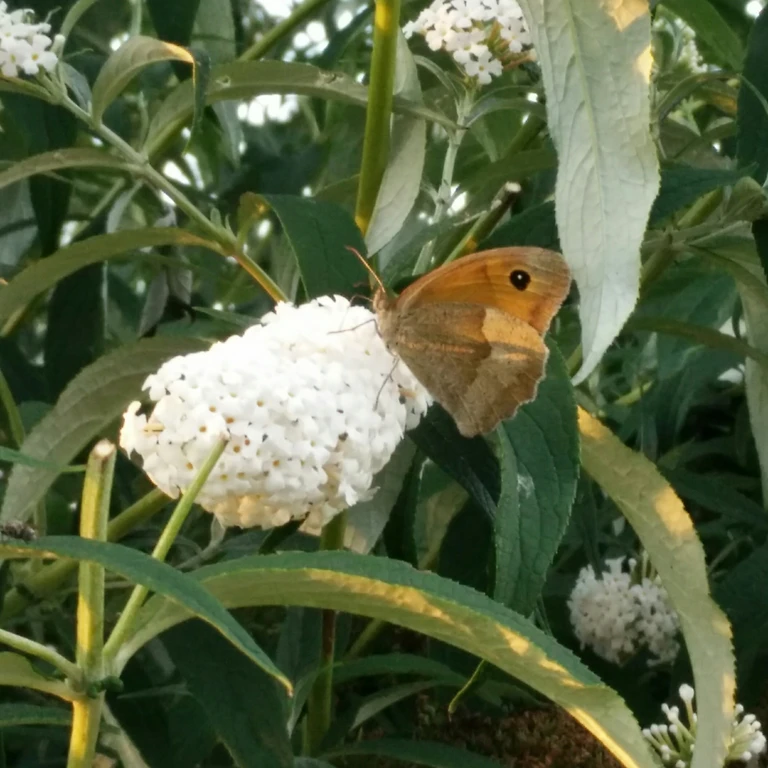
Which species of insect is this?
Maniola jurtina
